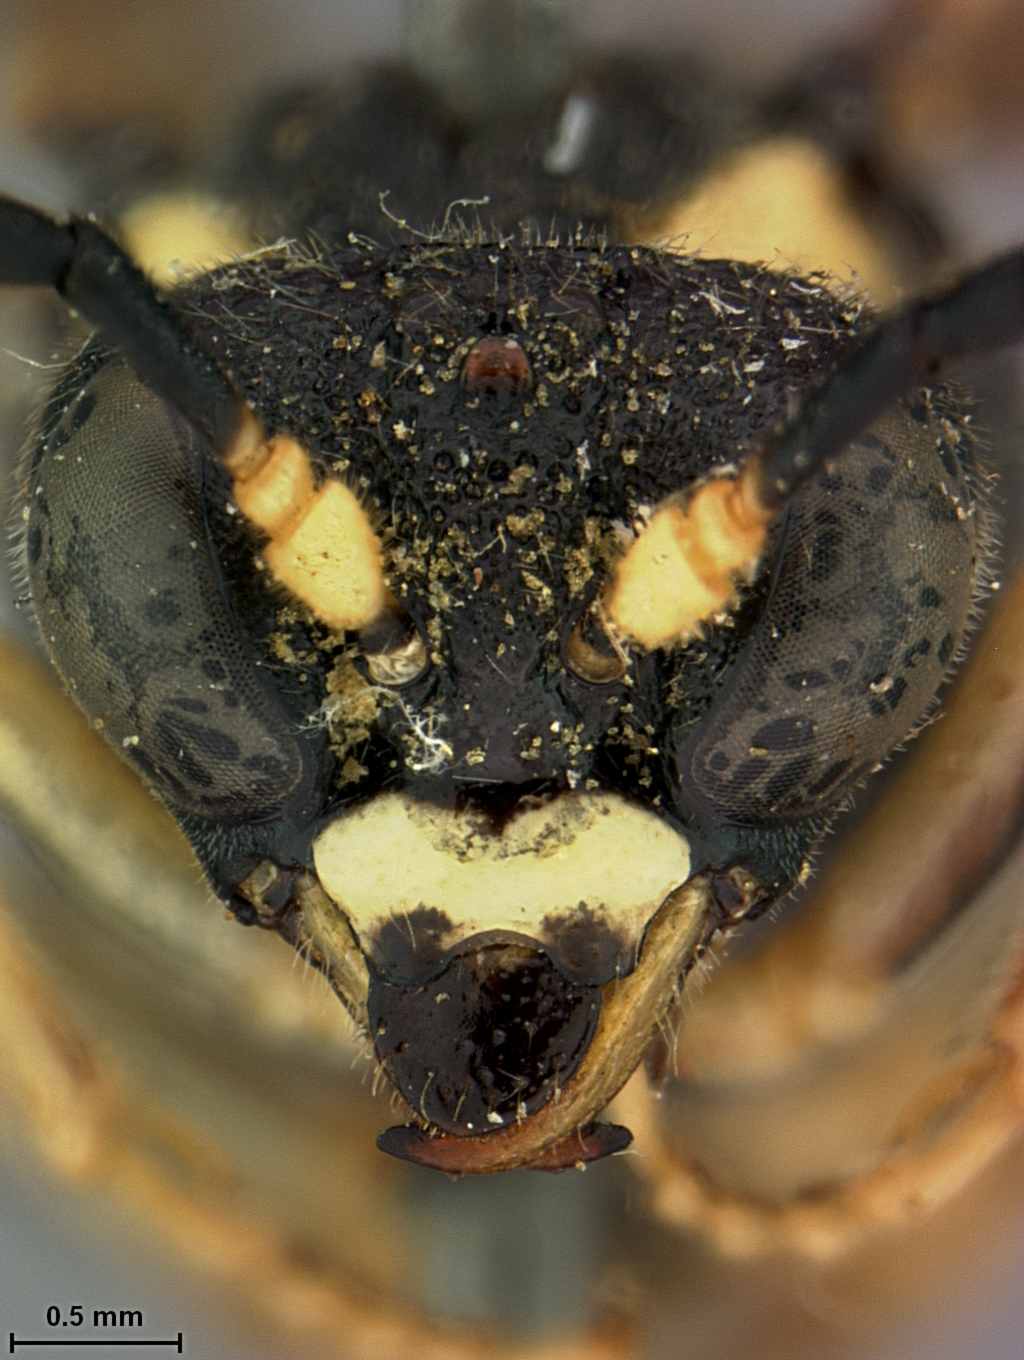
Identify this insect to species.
Zamacrophya nigrilabris
